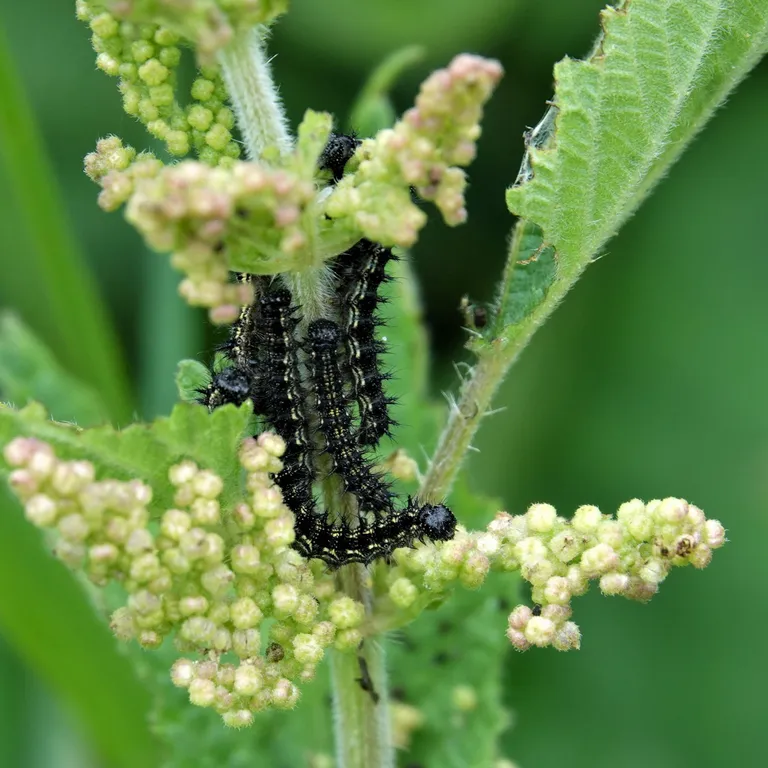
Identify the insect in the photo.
Aglais urticae
